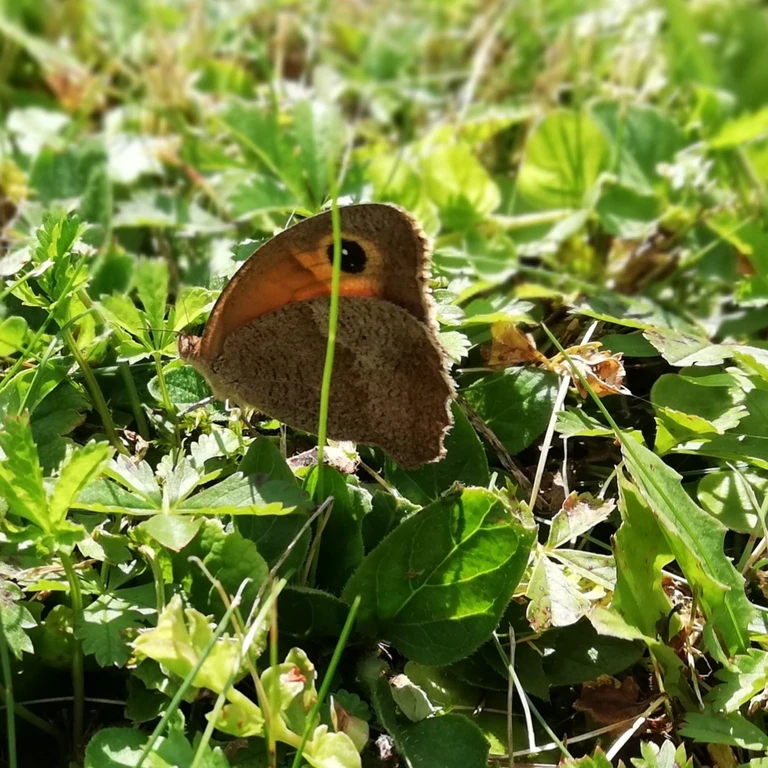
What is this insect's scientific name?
Maniola jurtina
